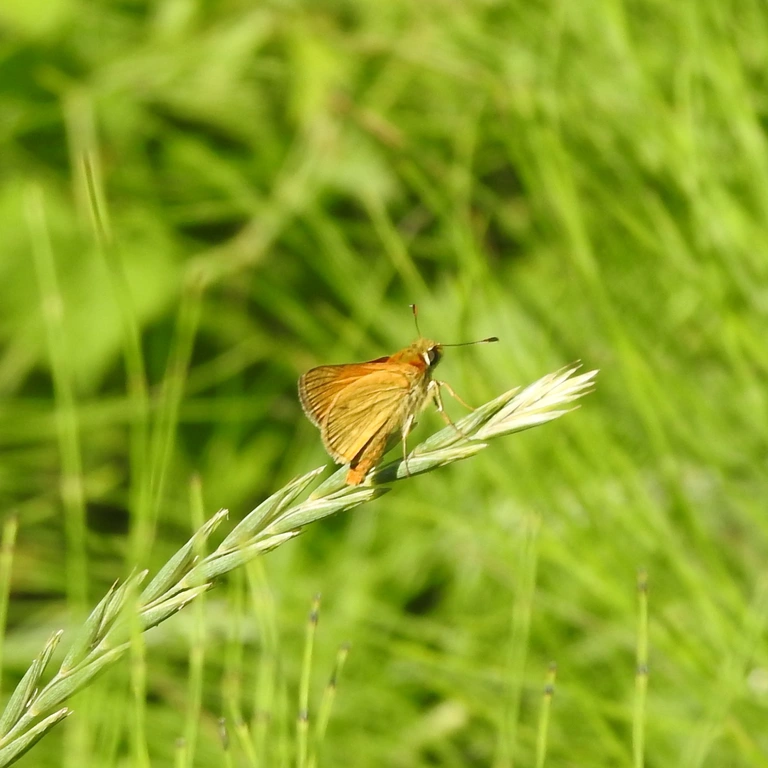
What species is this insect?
Ochlodes sylvanus (also Ochlodes venata)
